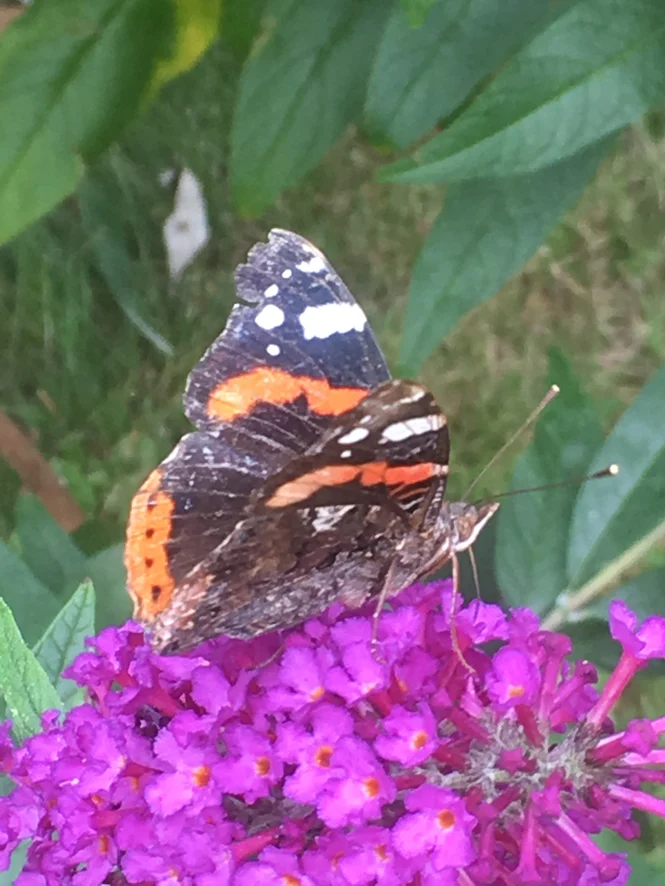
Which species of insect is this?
Vanessa atalanta
